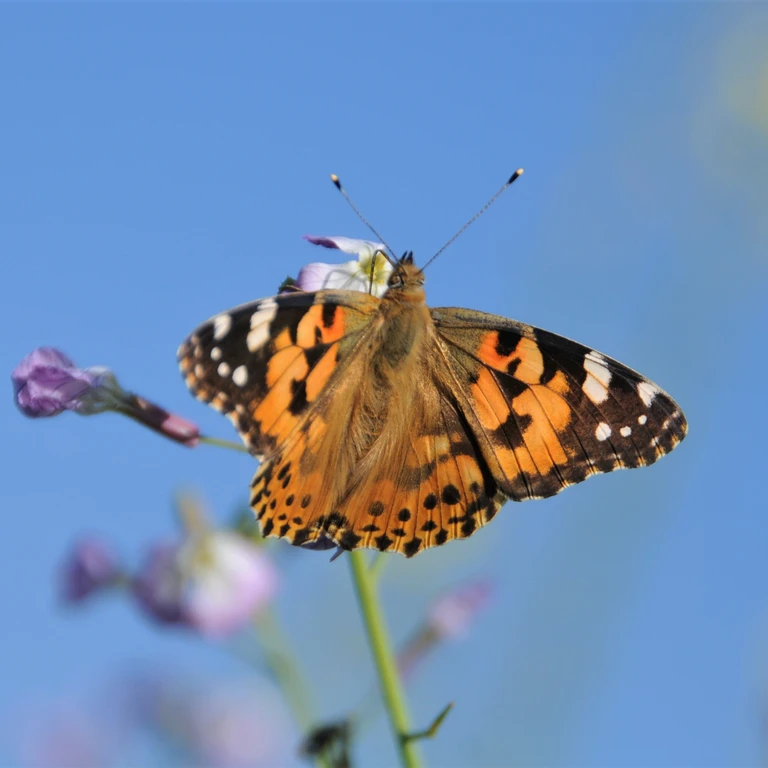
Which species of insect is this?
Vanessa cardui
